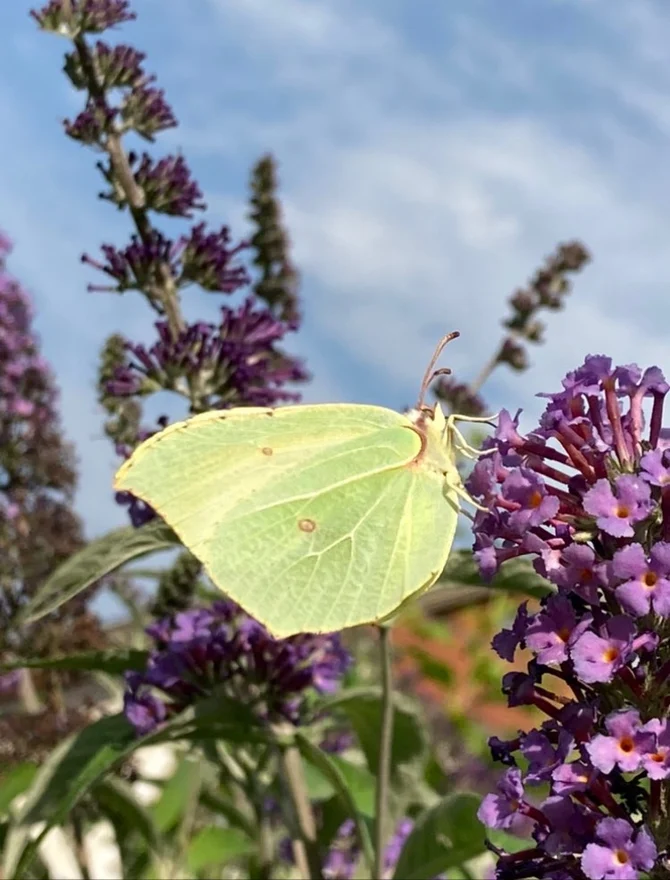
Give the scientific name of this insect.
Gonepteryx rhamni
